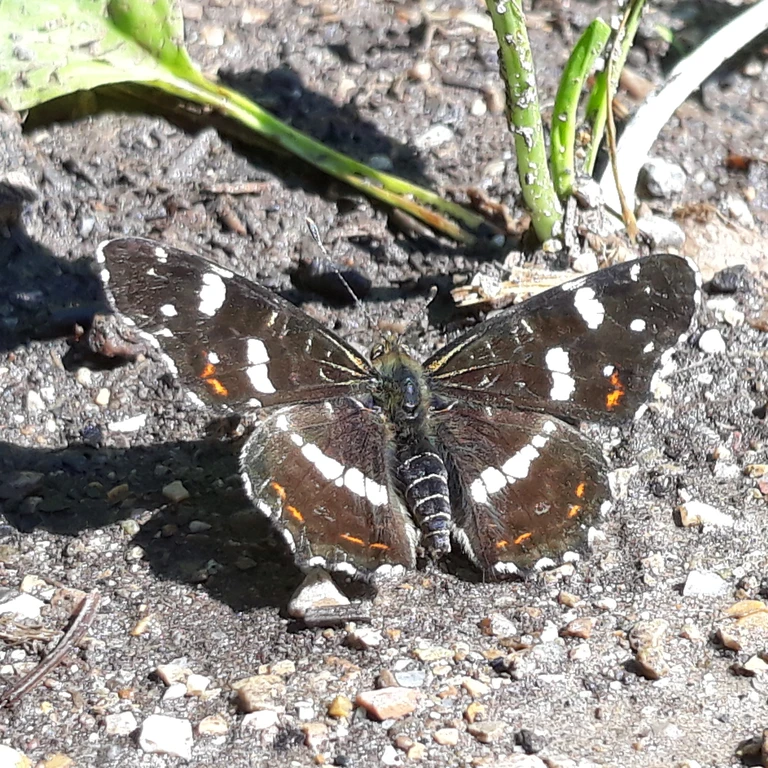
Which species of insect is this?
Araschnia levana
